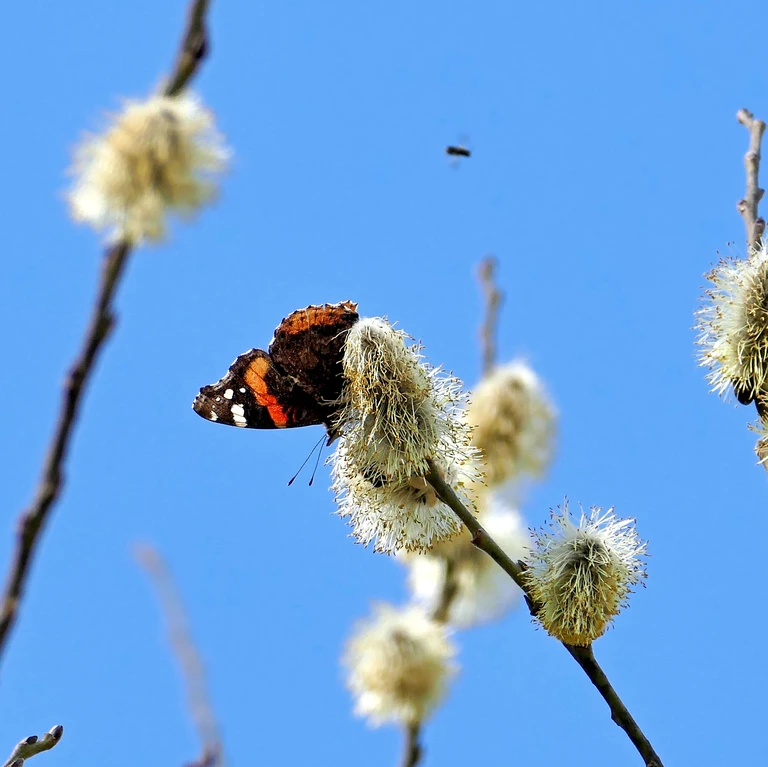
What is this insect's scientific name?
Vanessa atalanta
